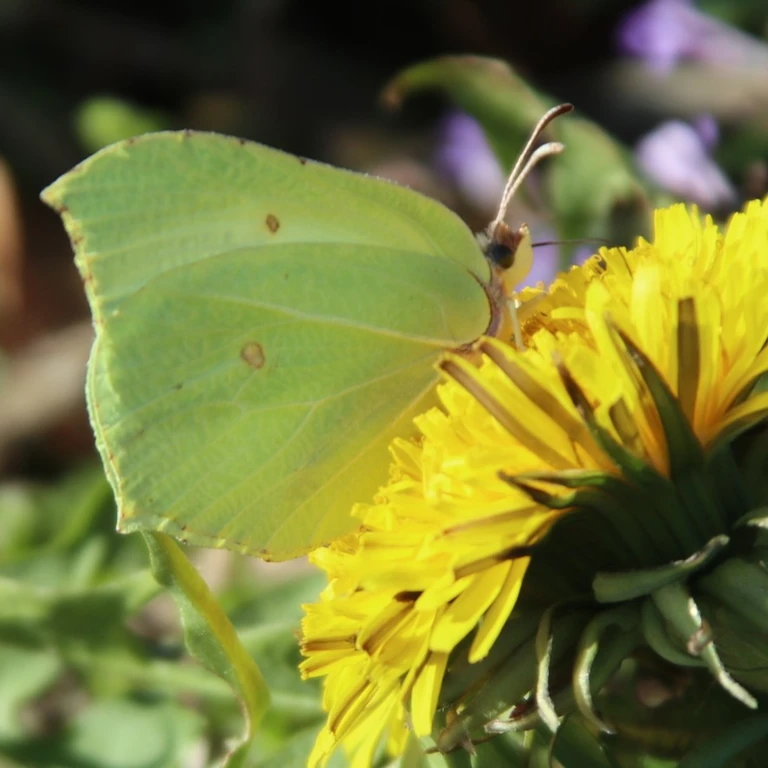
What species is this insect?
Gonepteryx rhamni
